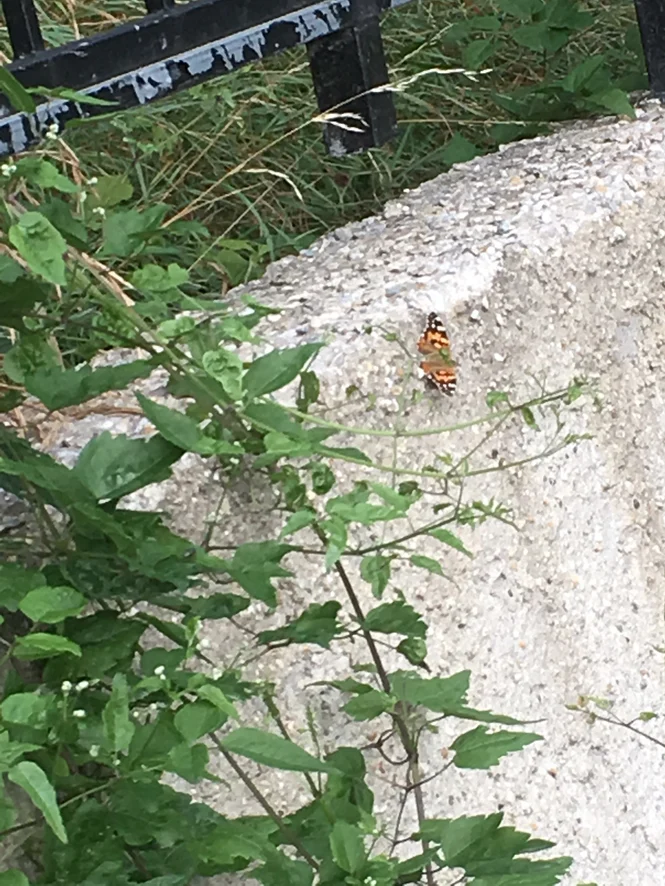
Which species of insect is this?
Vanessa cardui
